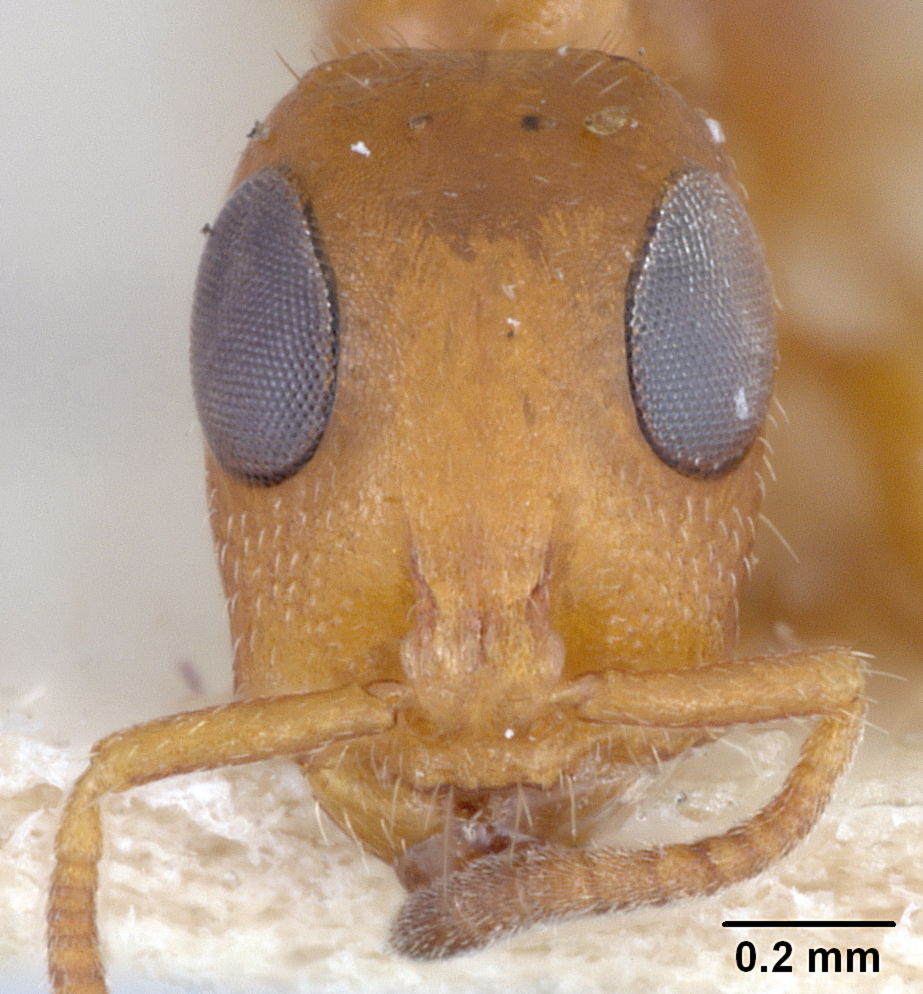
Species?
Sima bifoveolata
